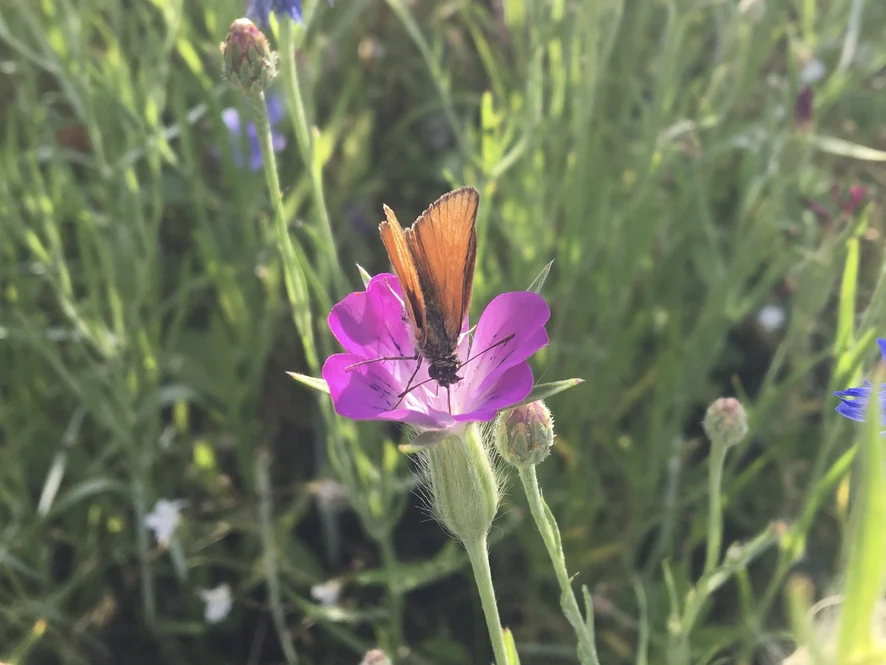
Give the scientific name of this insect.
Thymelicus sylvestris
